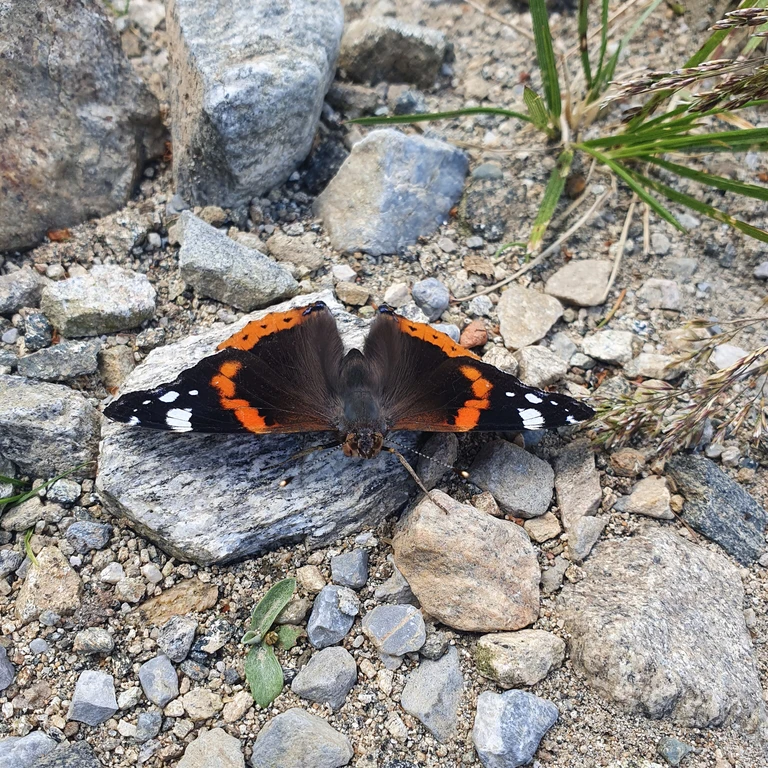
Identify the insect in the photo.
Vanessa atalanta
